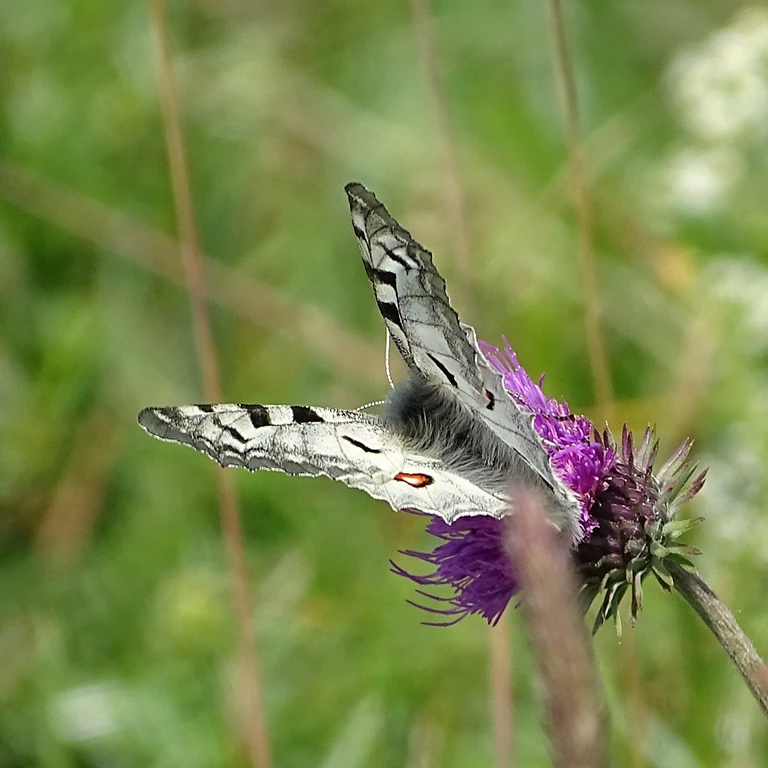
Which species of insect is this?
Parnassius apollo
